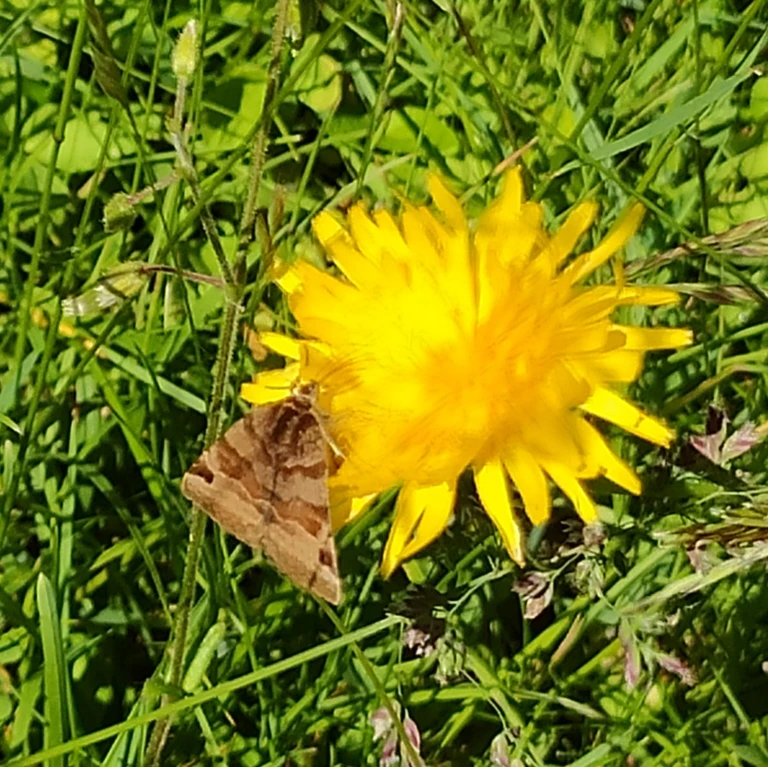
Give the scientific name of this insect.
Euclidia glyphica
